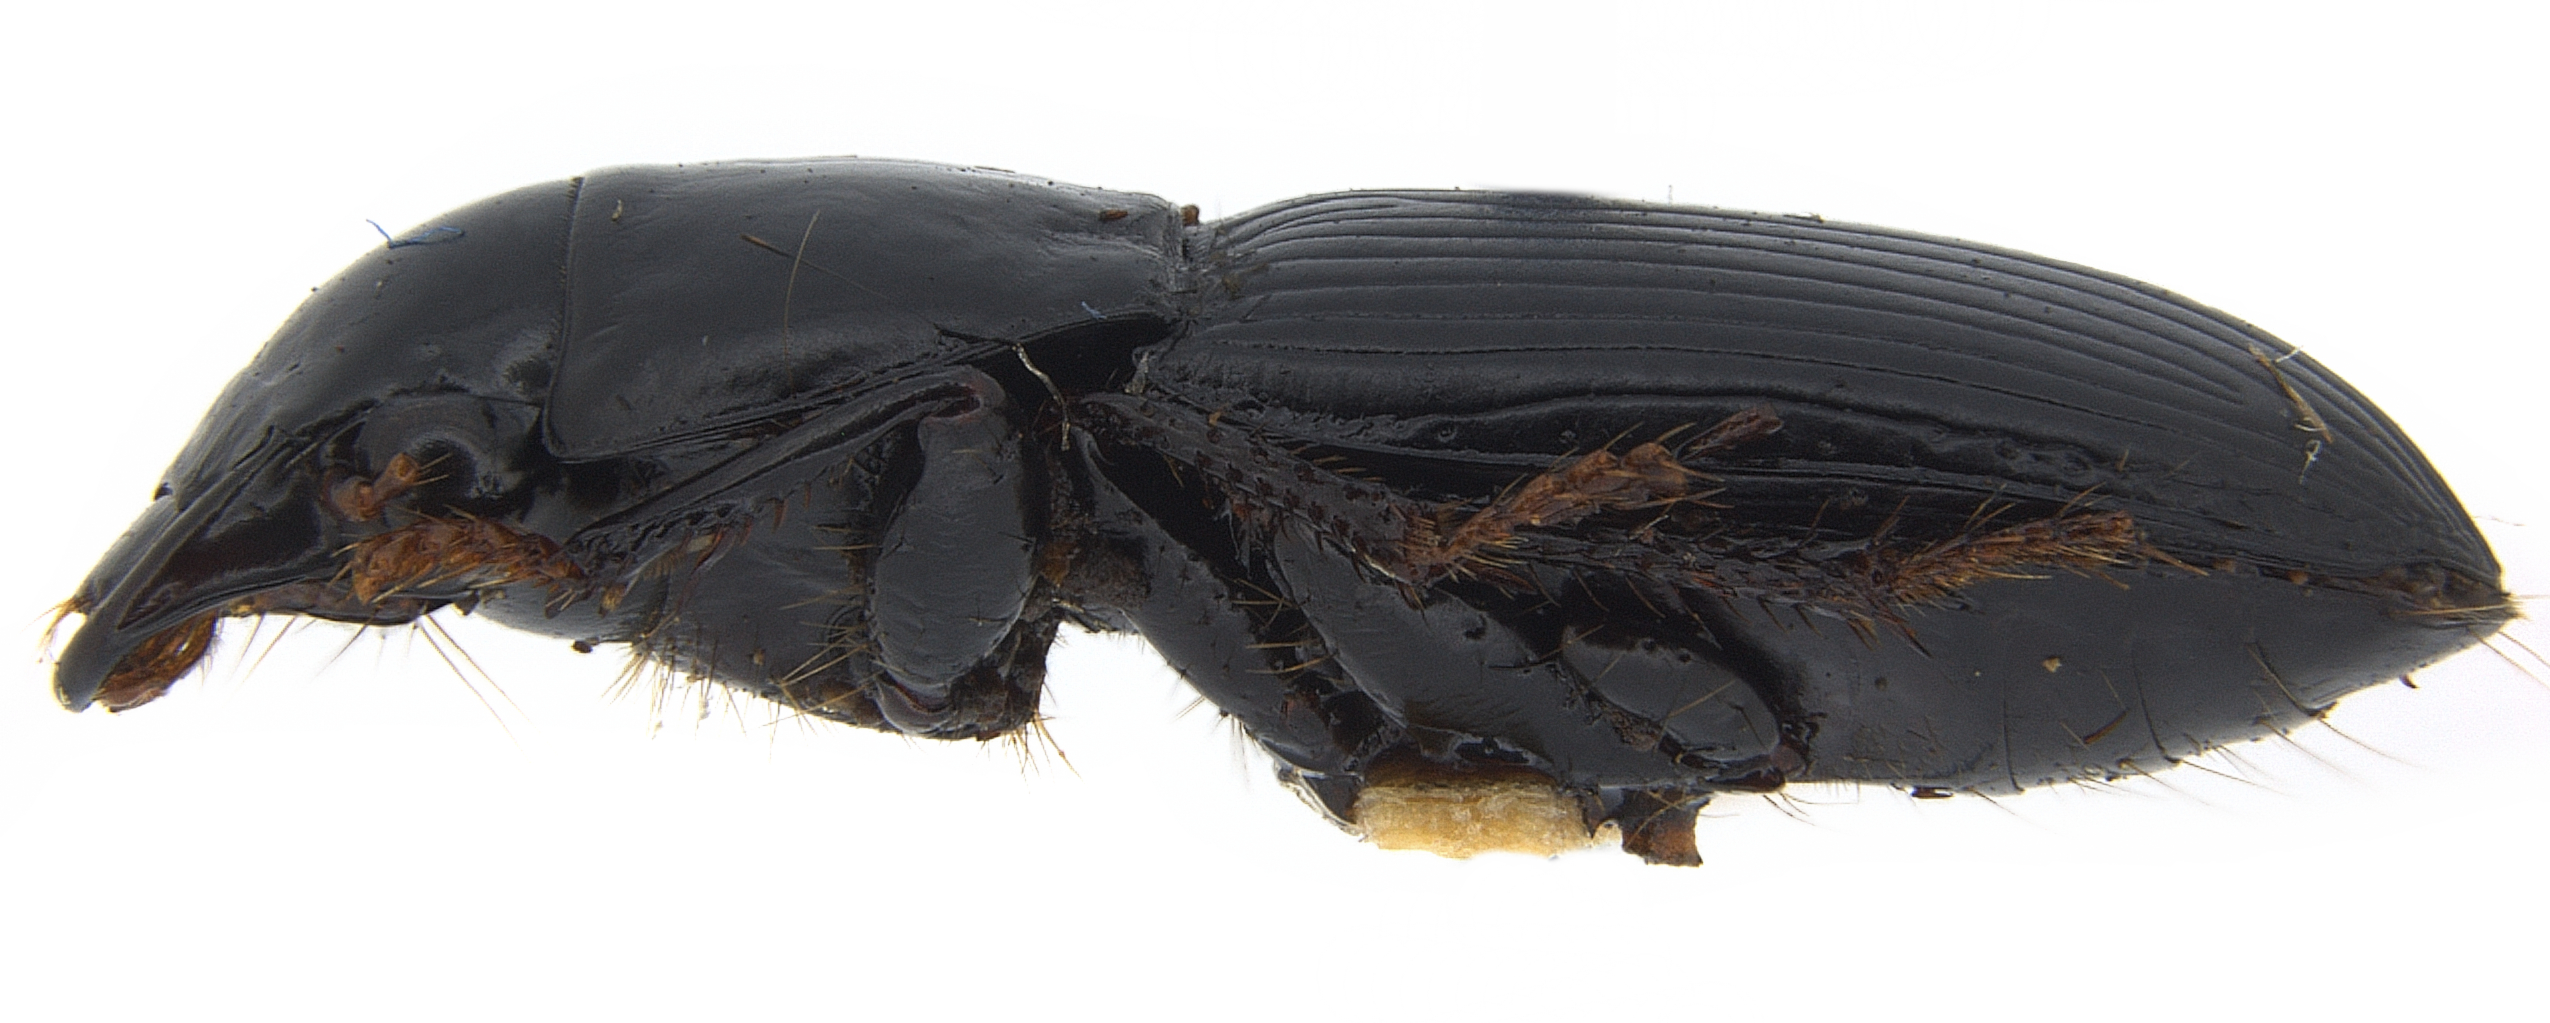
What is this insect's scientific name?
Nesarpalus solitarius
